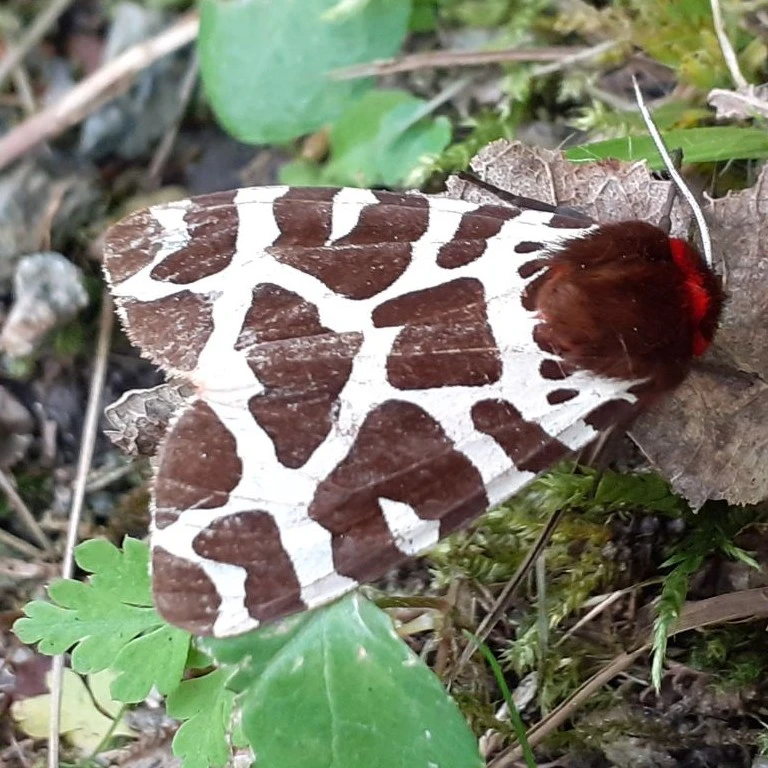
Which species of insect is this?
Arctia caja
